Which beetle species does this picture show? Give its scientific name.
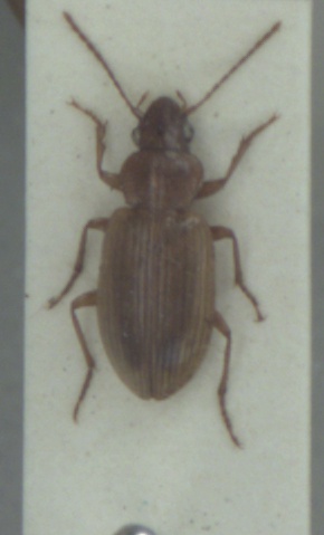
Dicheirotrichus obsoletus
